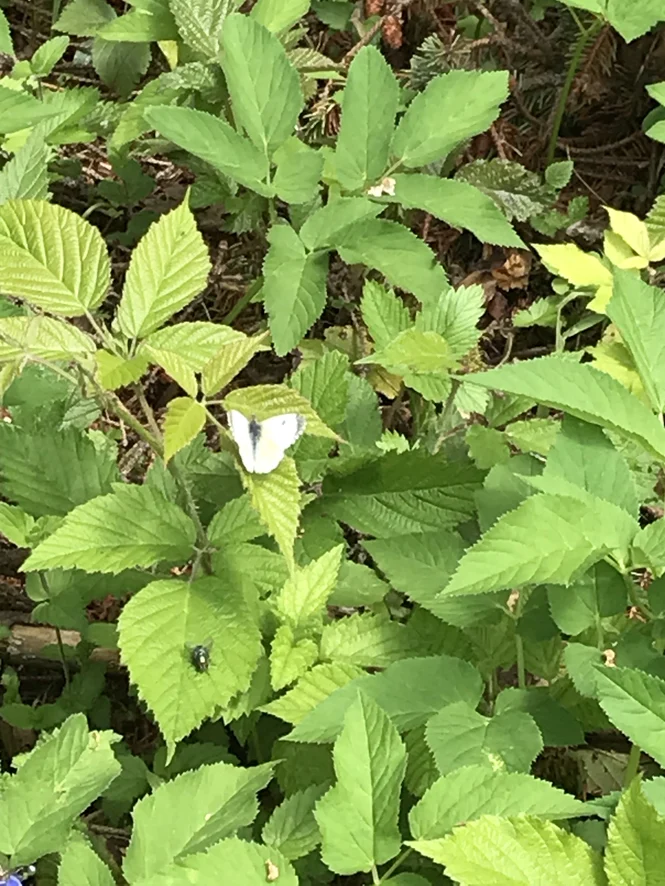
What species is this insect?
Anthocharis cardamines
